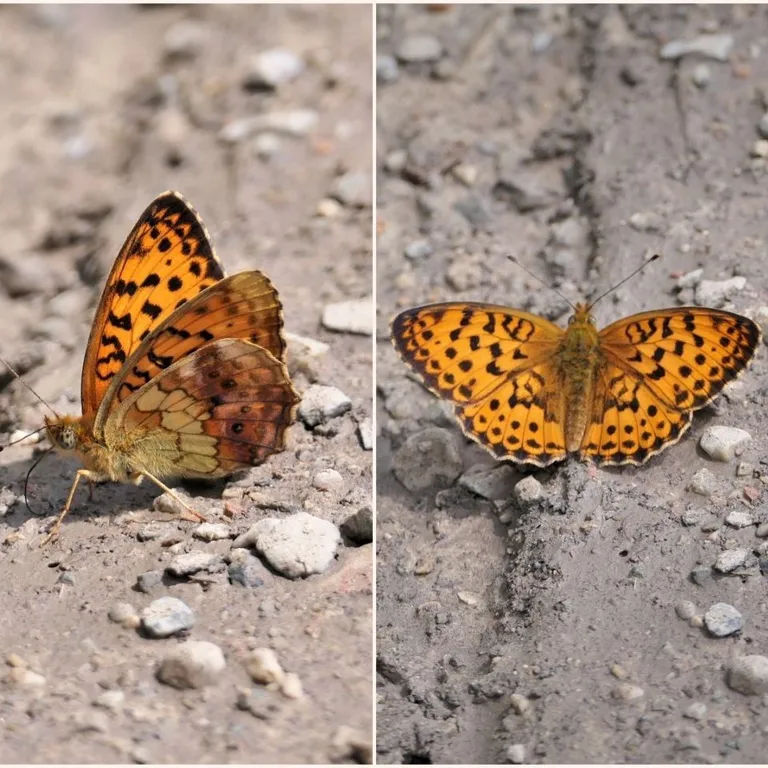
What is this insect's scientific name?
Brenthis daphne
